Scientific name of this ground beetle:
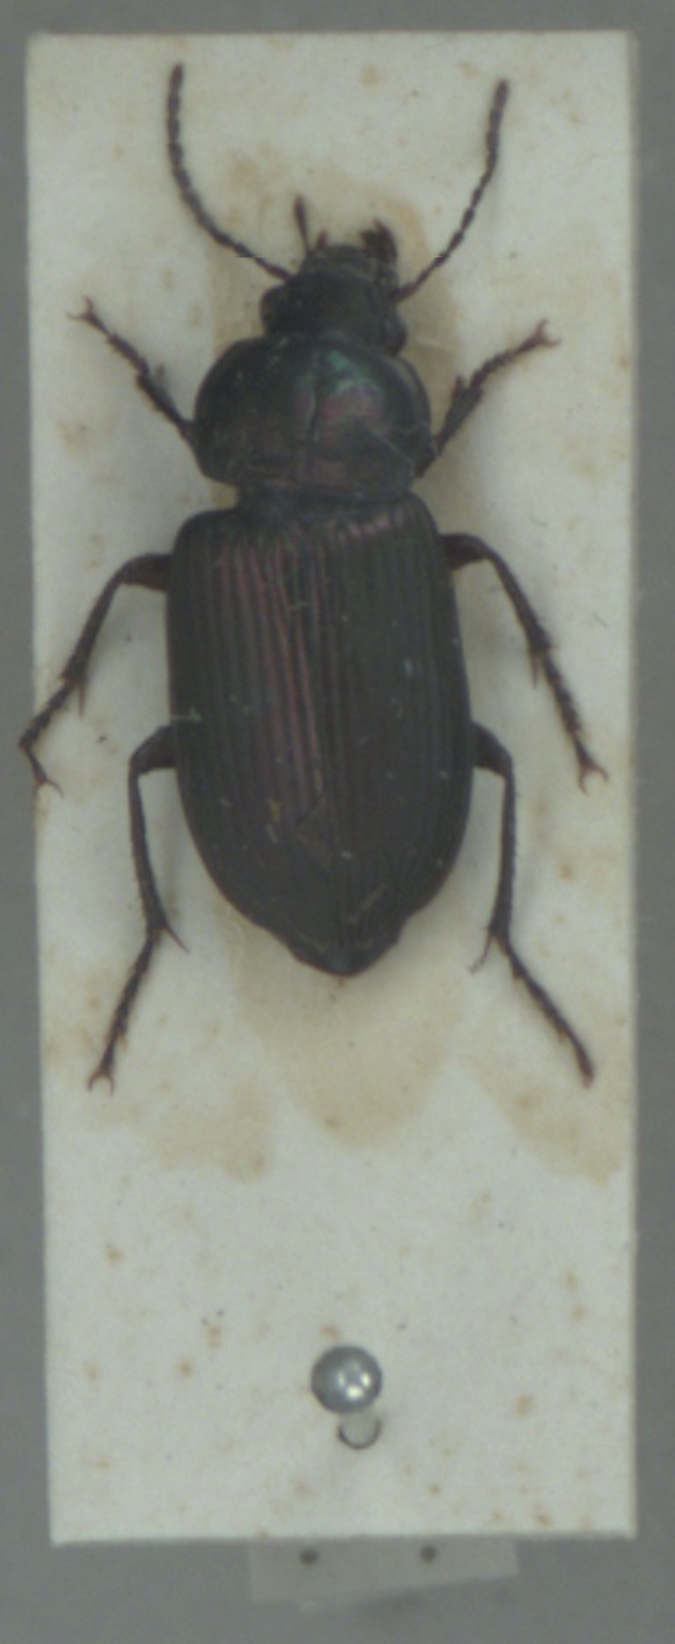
Anisodactylus poeciloides
